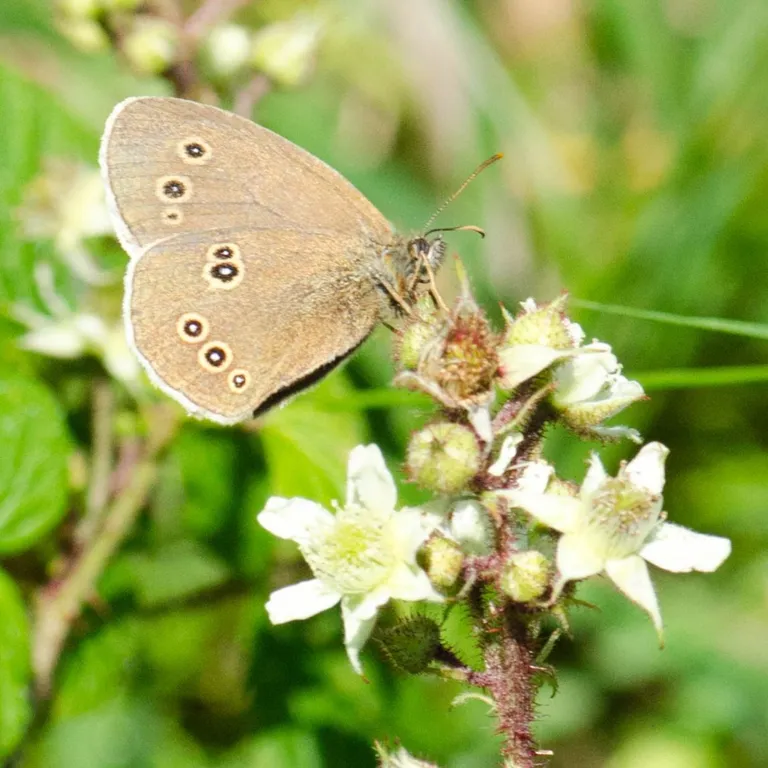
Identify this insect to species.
Aphantopus hyperantus
